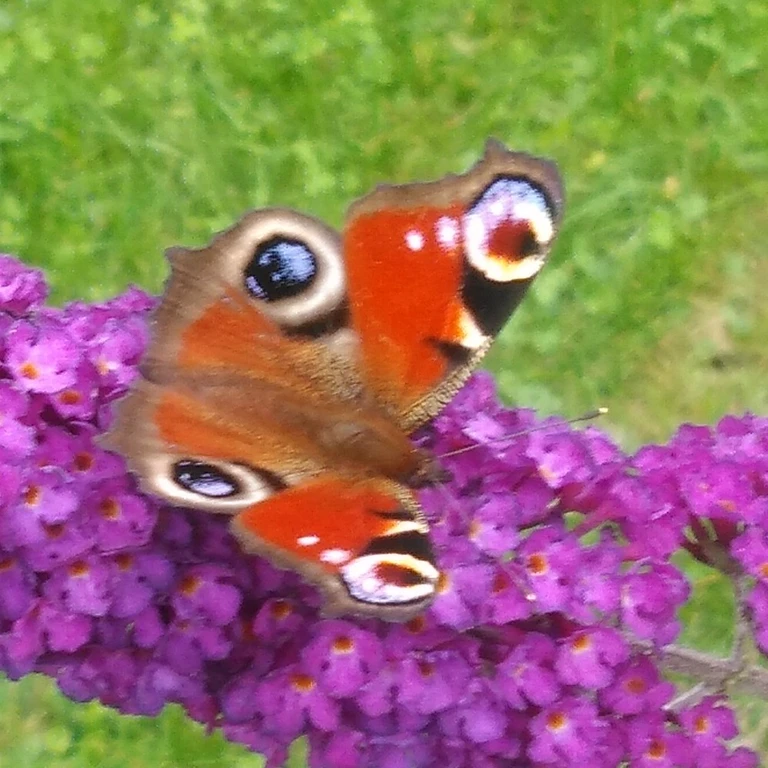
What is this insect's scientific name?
Aglais io
